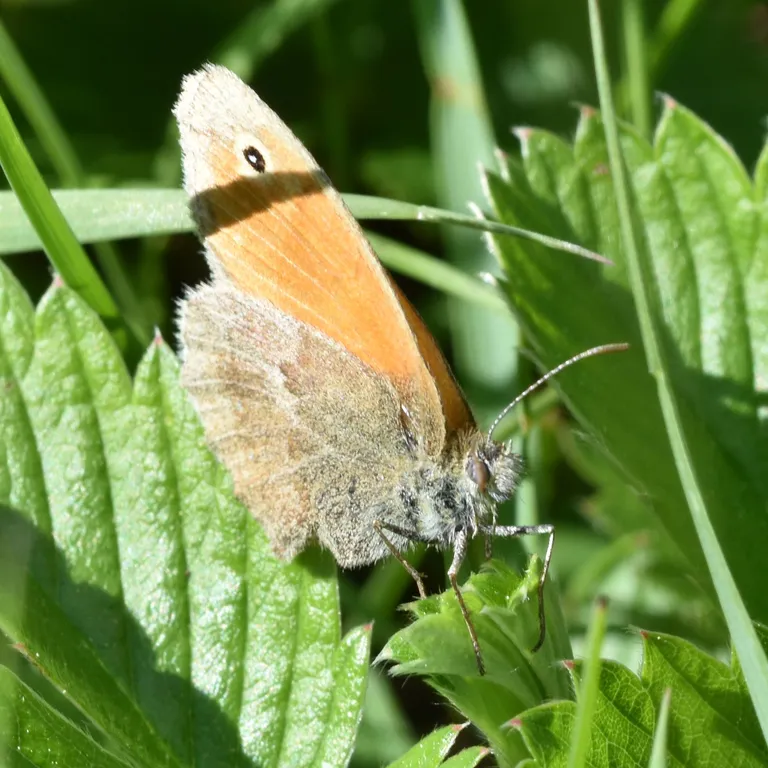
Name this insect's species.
Coenonympha pamphilus
